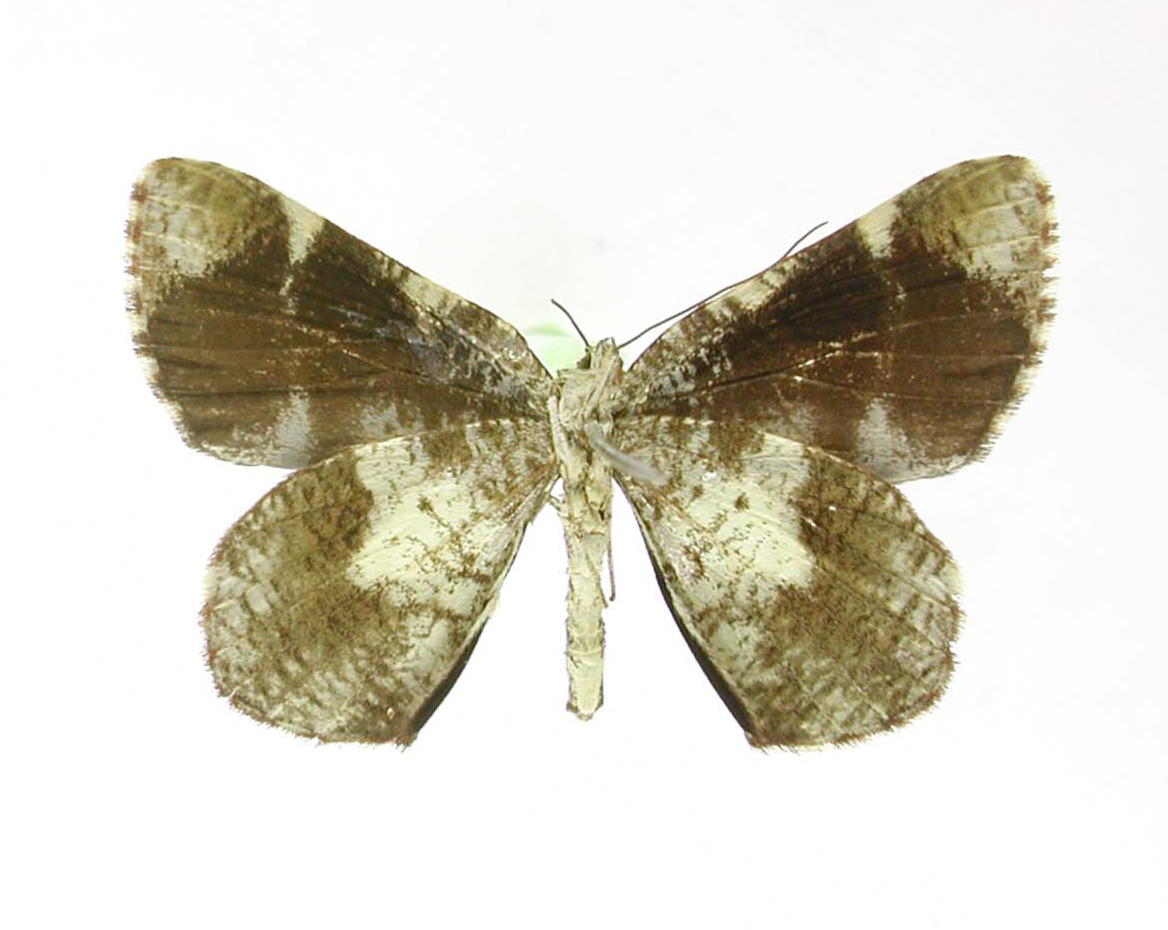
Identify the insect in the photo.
Heterusia maculata
